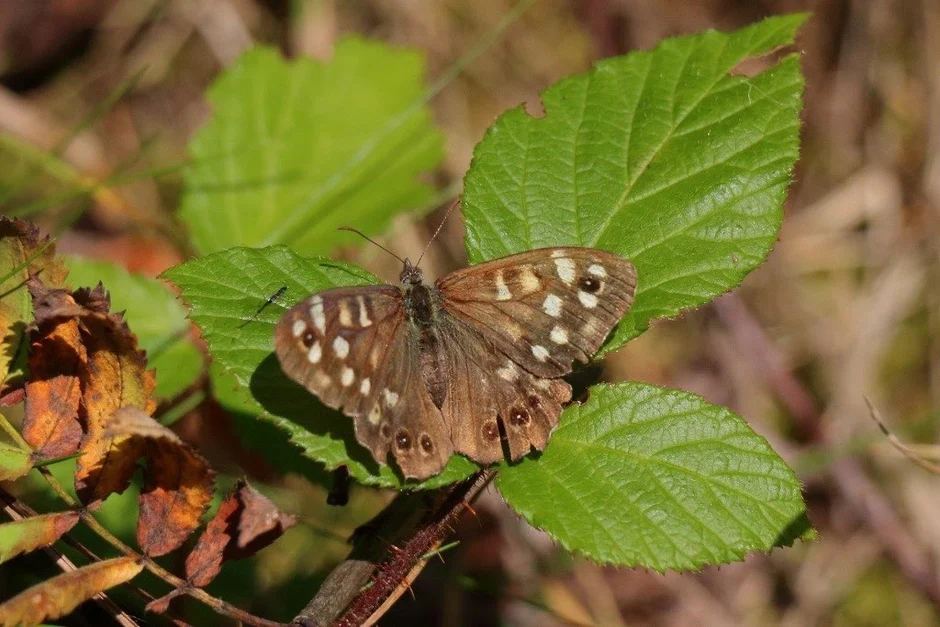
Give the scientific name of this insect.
Pararge aegeria
